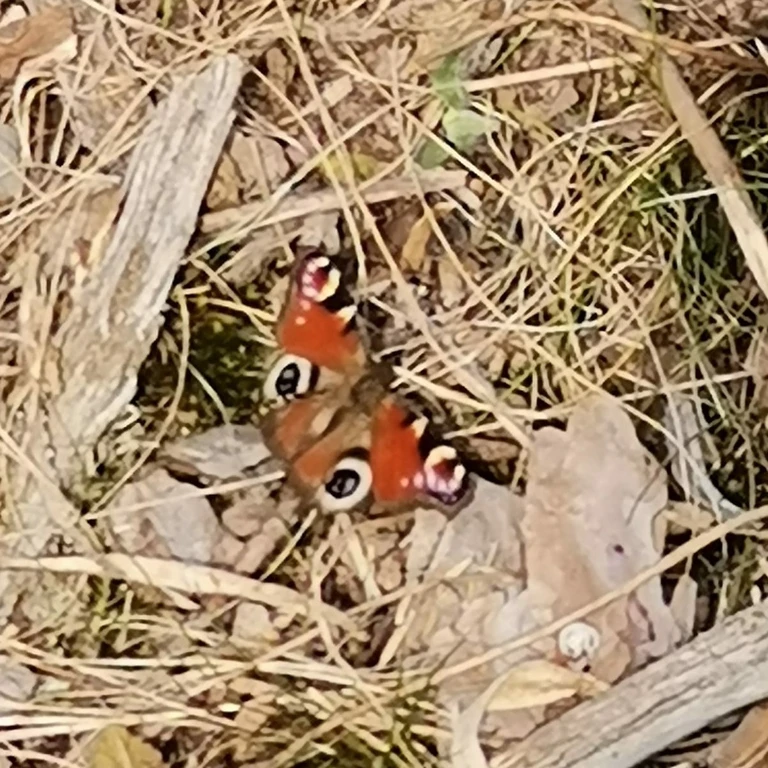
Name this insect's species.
Aglais io
